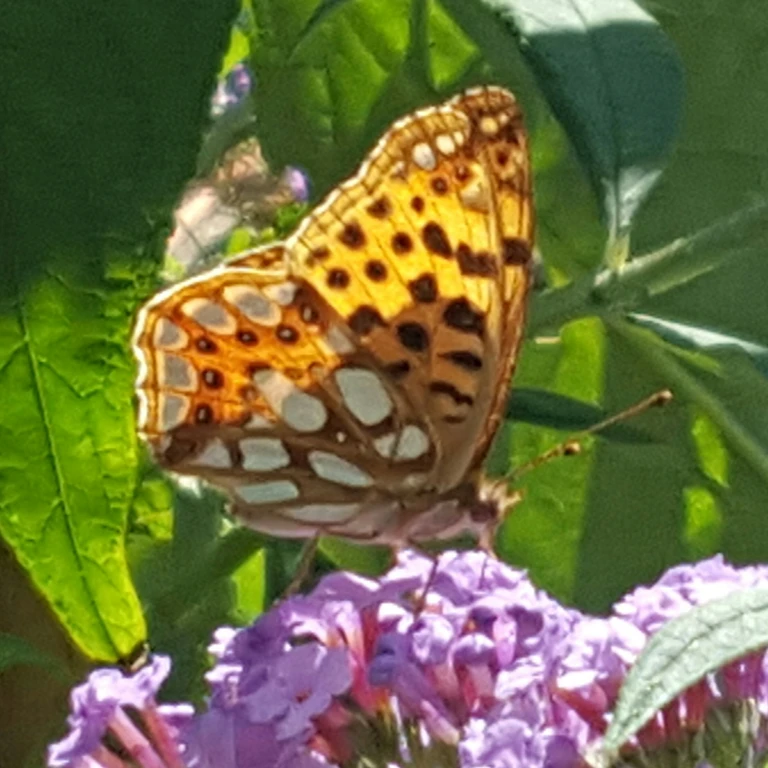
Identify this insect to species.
Issoria lathonia
